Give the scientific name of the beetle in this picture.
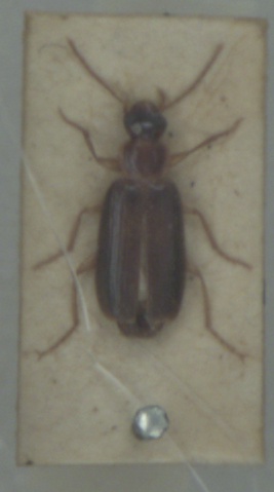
Dromius meridionalis
